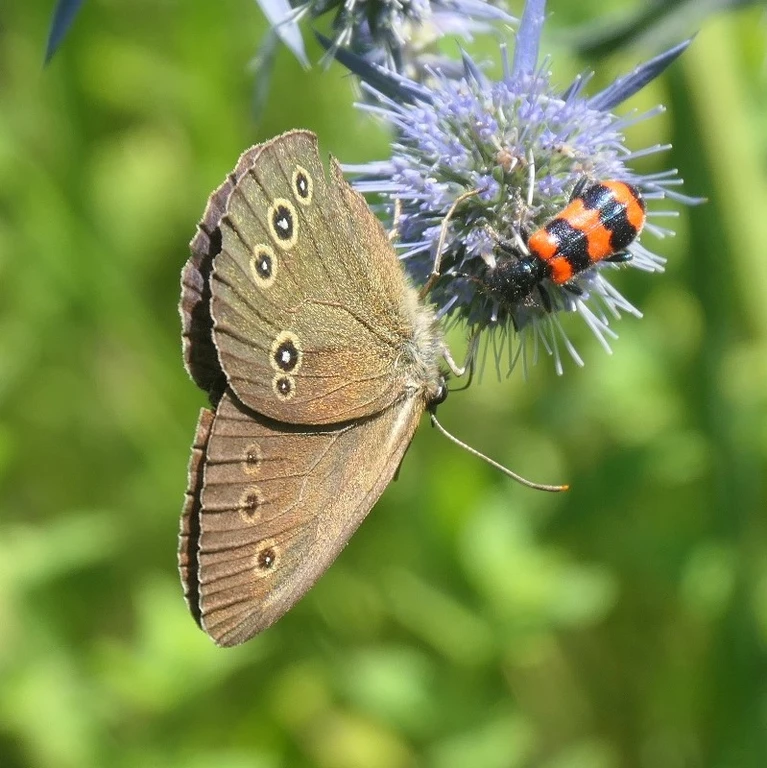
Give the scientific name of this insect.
Aphantopus hyperantus
